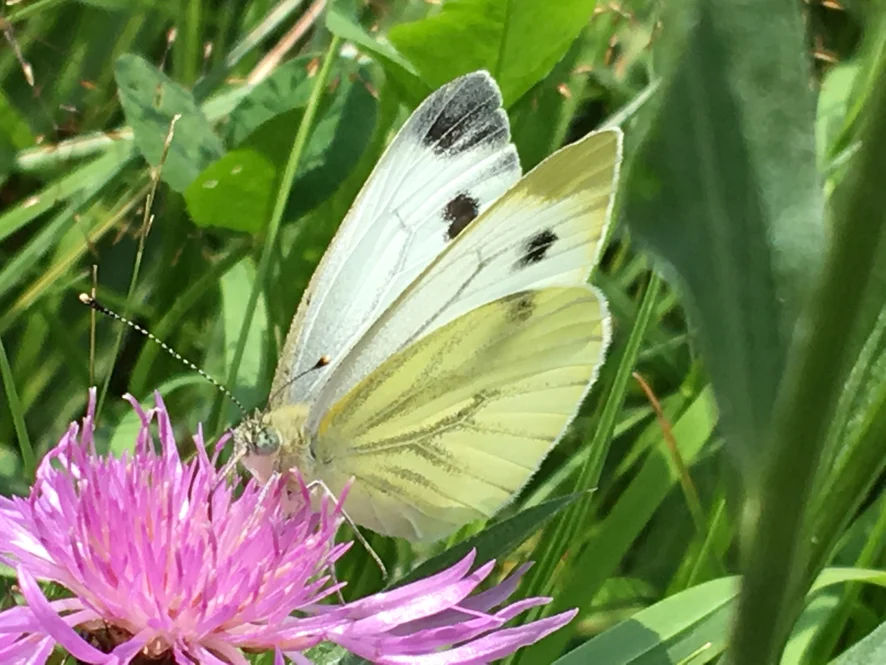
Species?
Pieris napi
